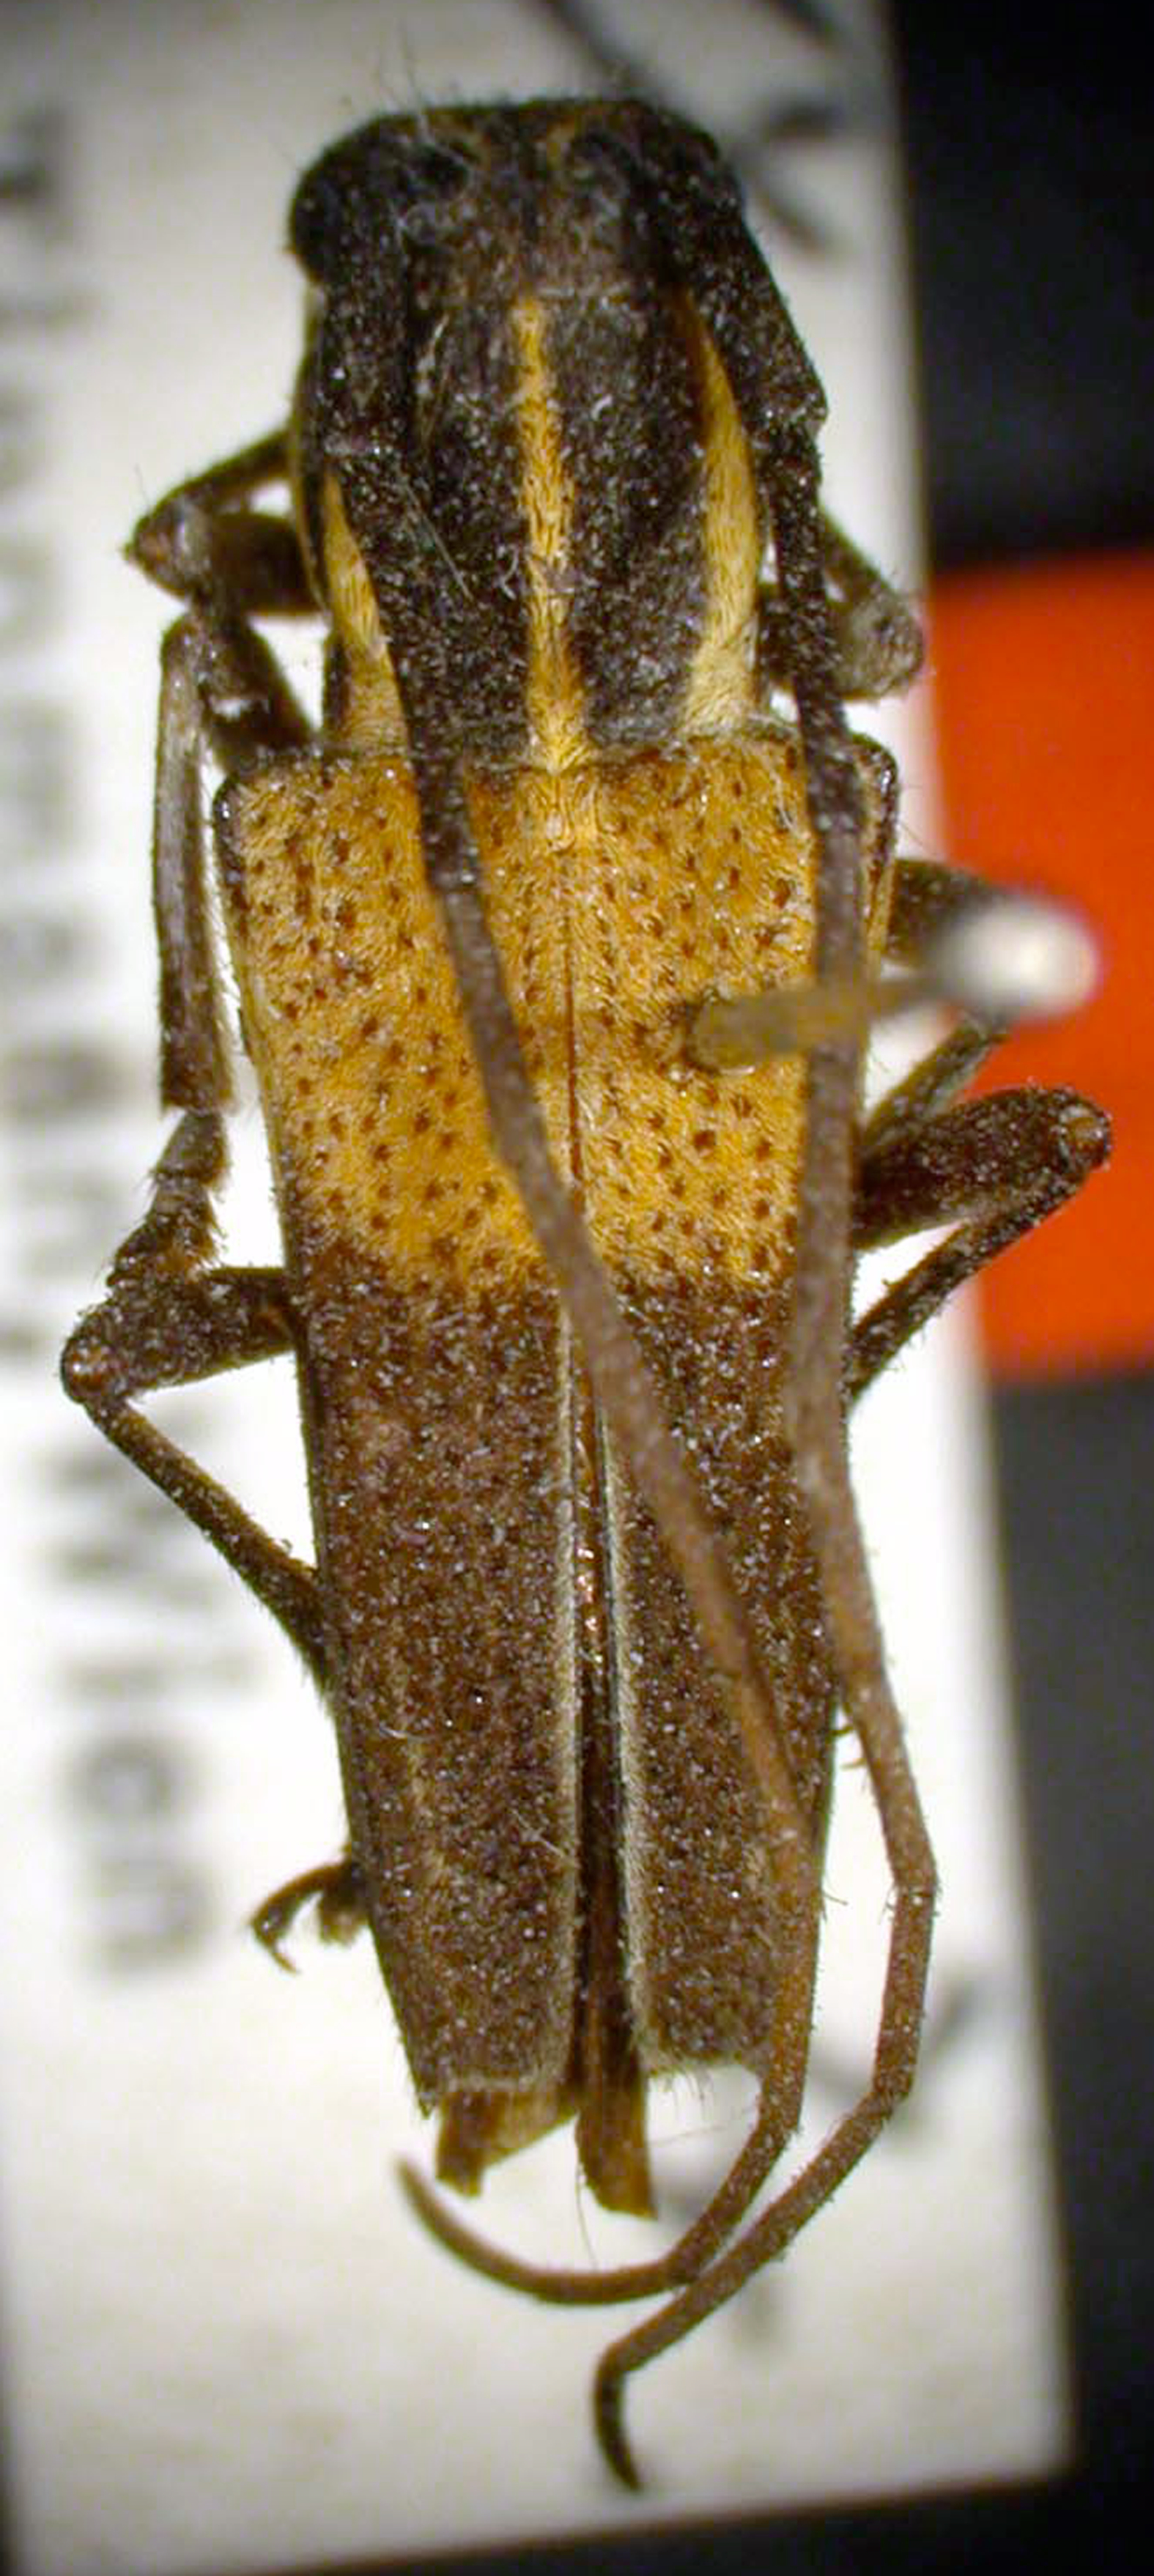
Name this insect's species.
Glenea not
